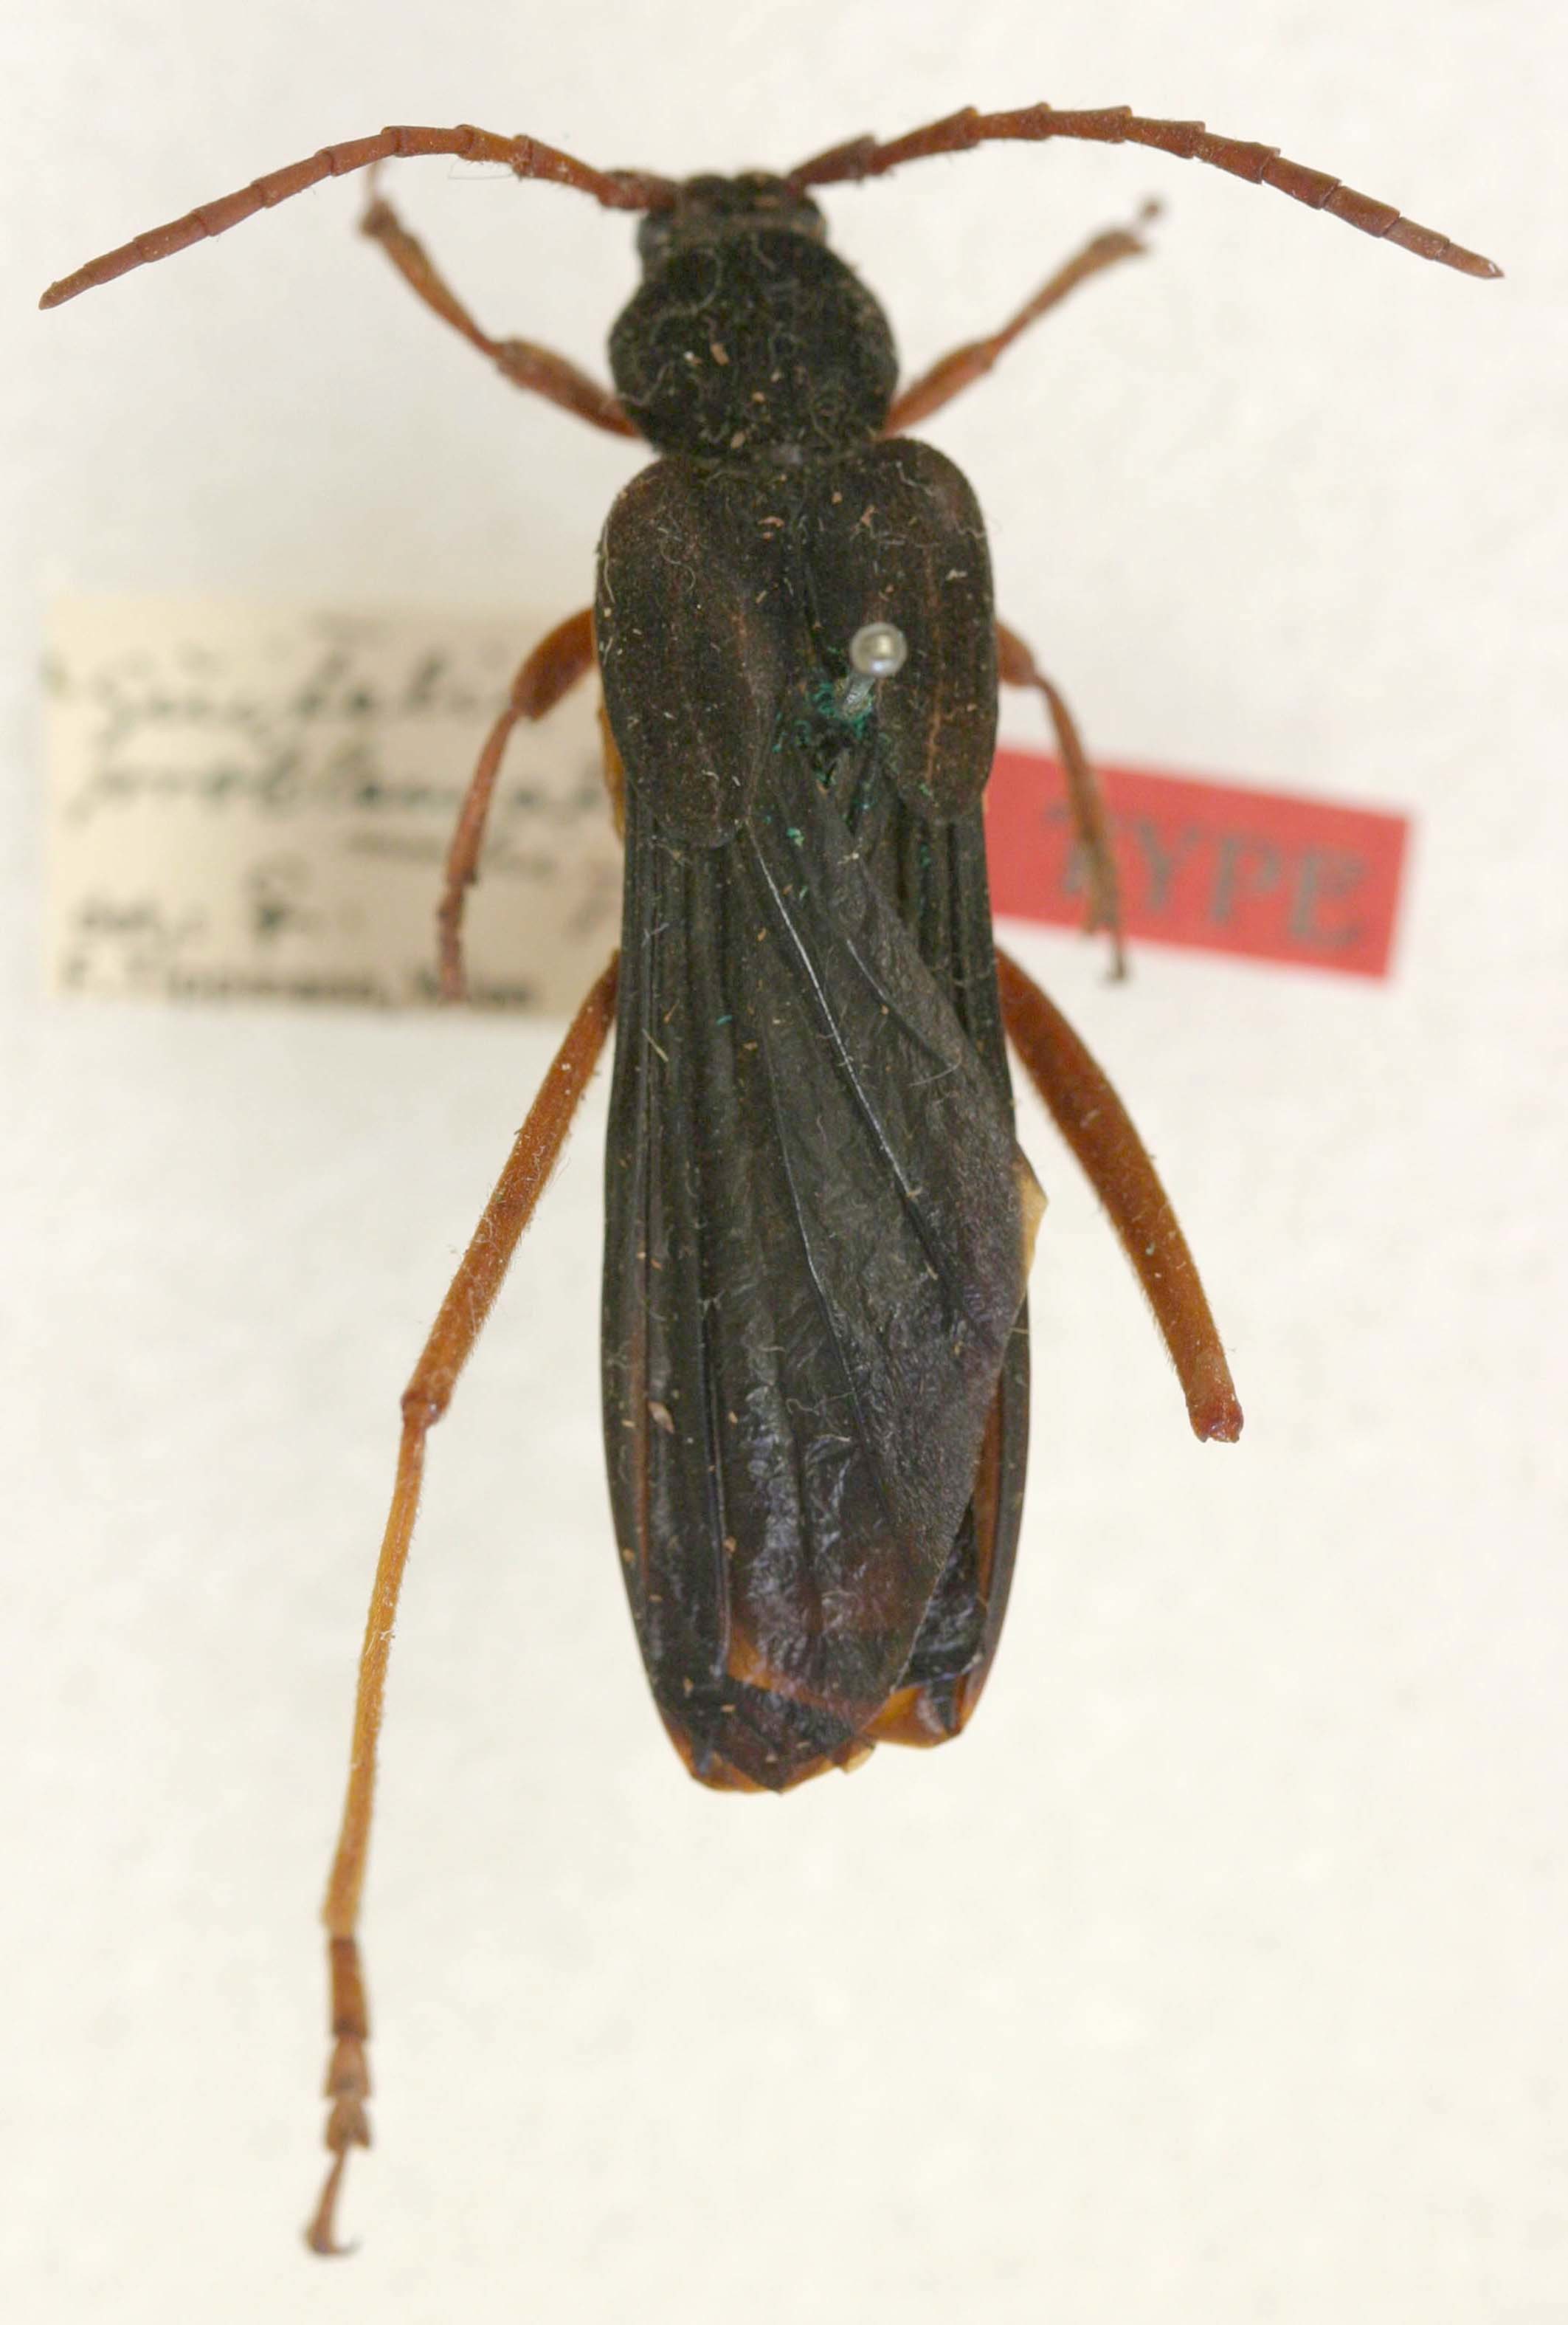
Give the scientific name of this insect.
Guitelia problematica
